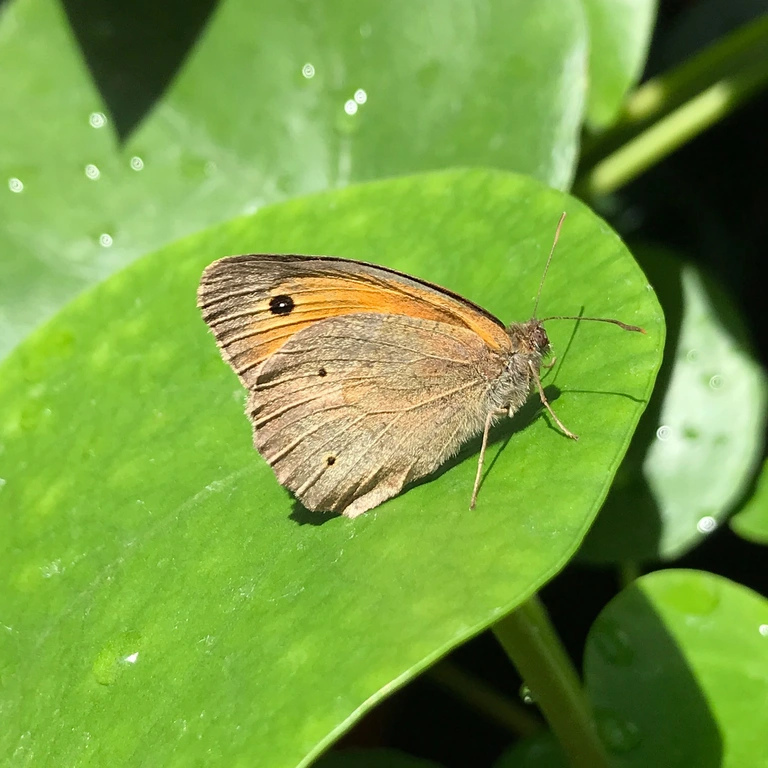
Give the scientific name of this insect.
Maniola jurtina
